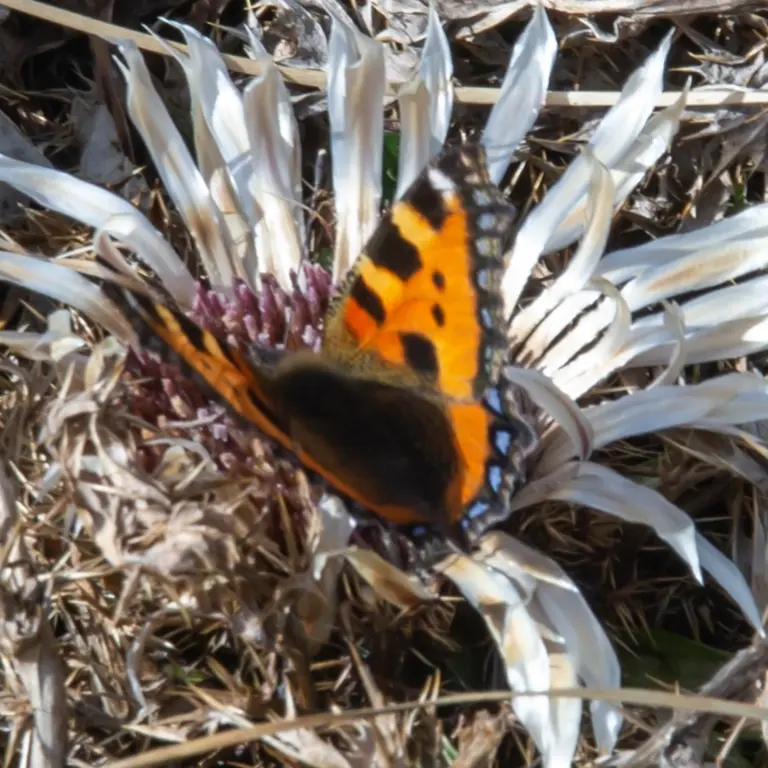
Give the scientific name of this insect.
Aglais urticae
